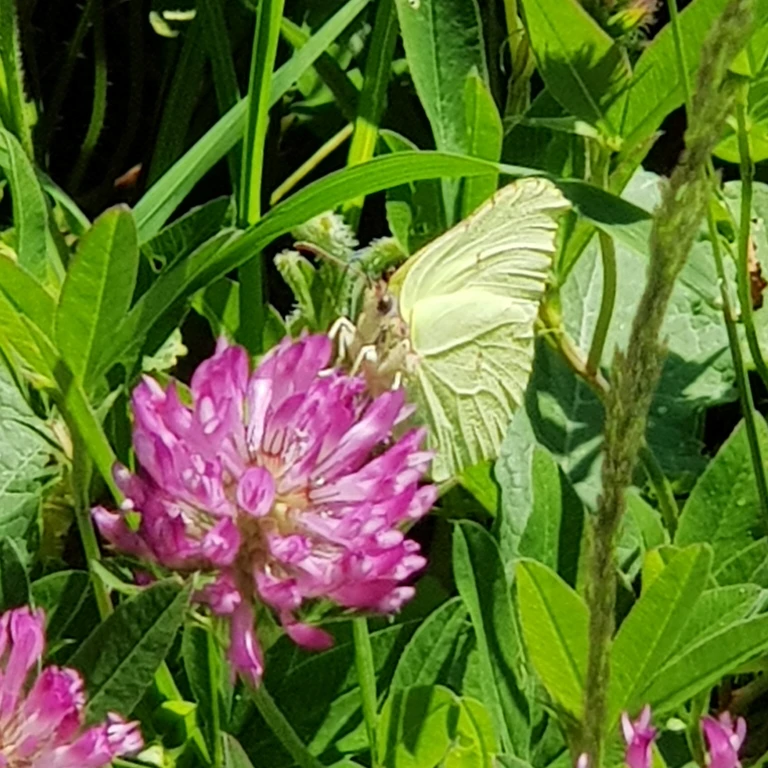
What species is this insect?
Gonepteryx rhamni
